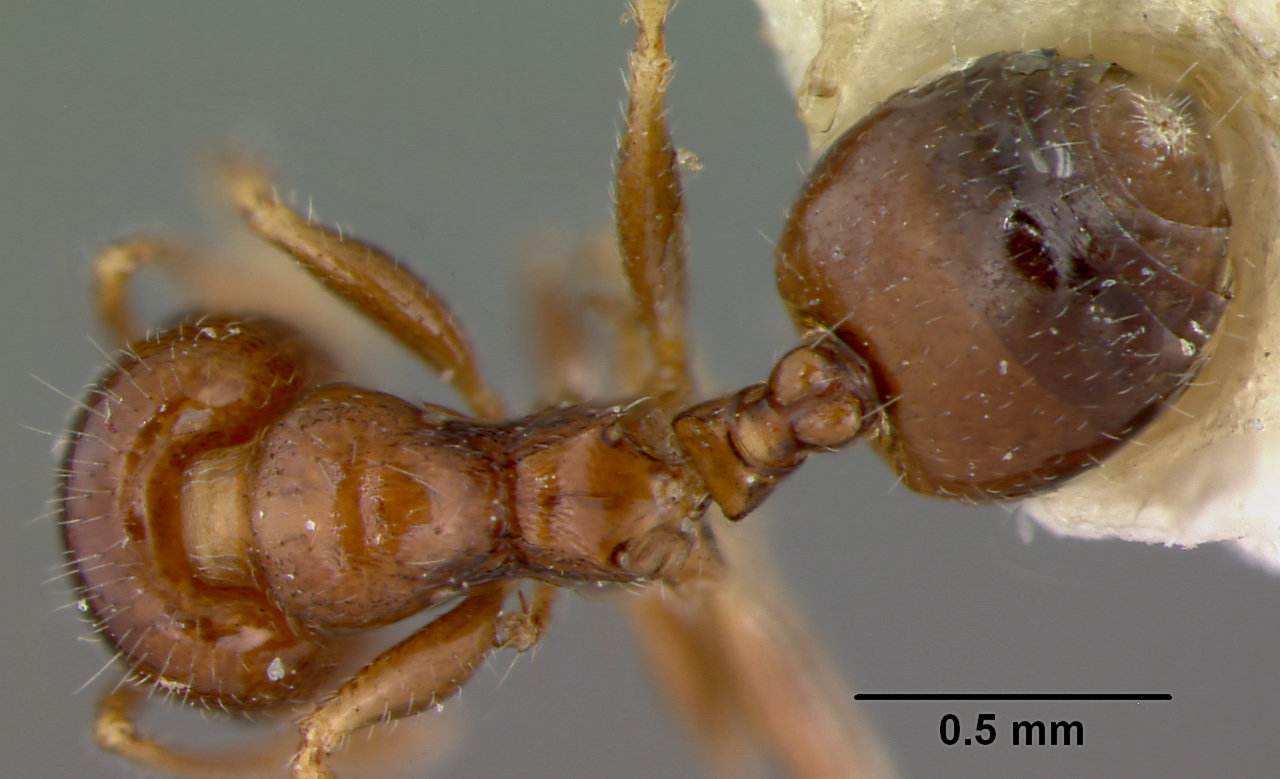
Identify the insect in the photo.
Crematogaster karawaiewi
